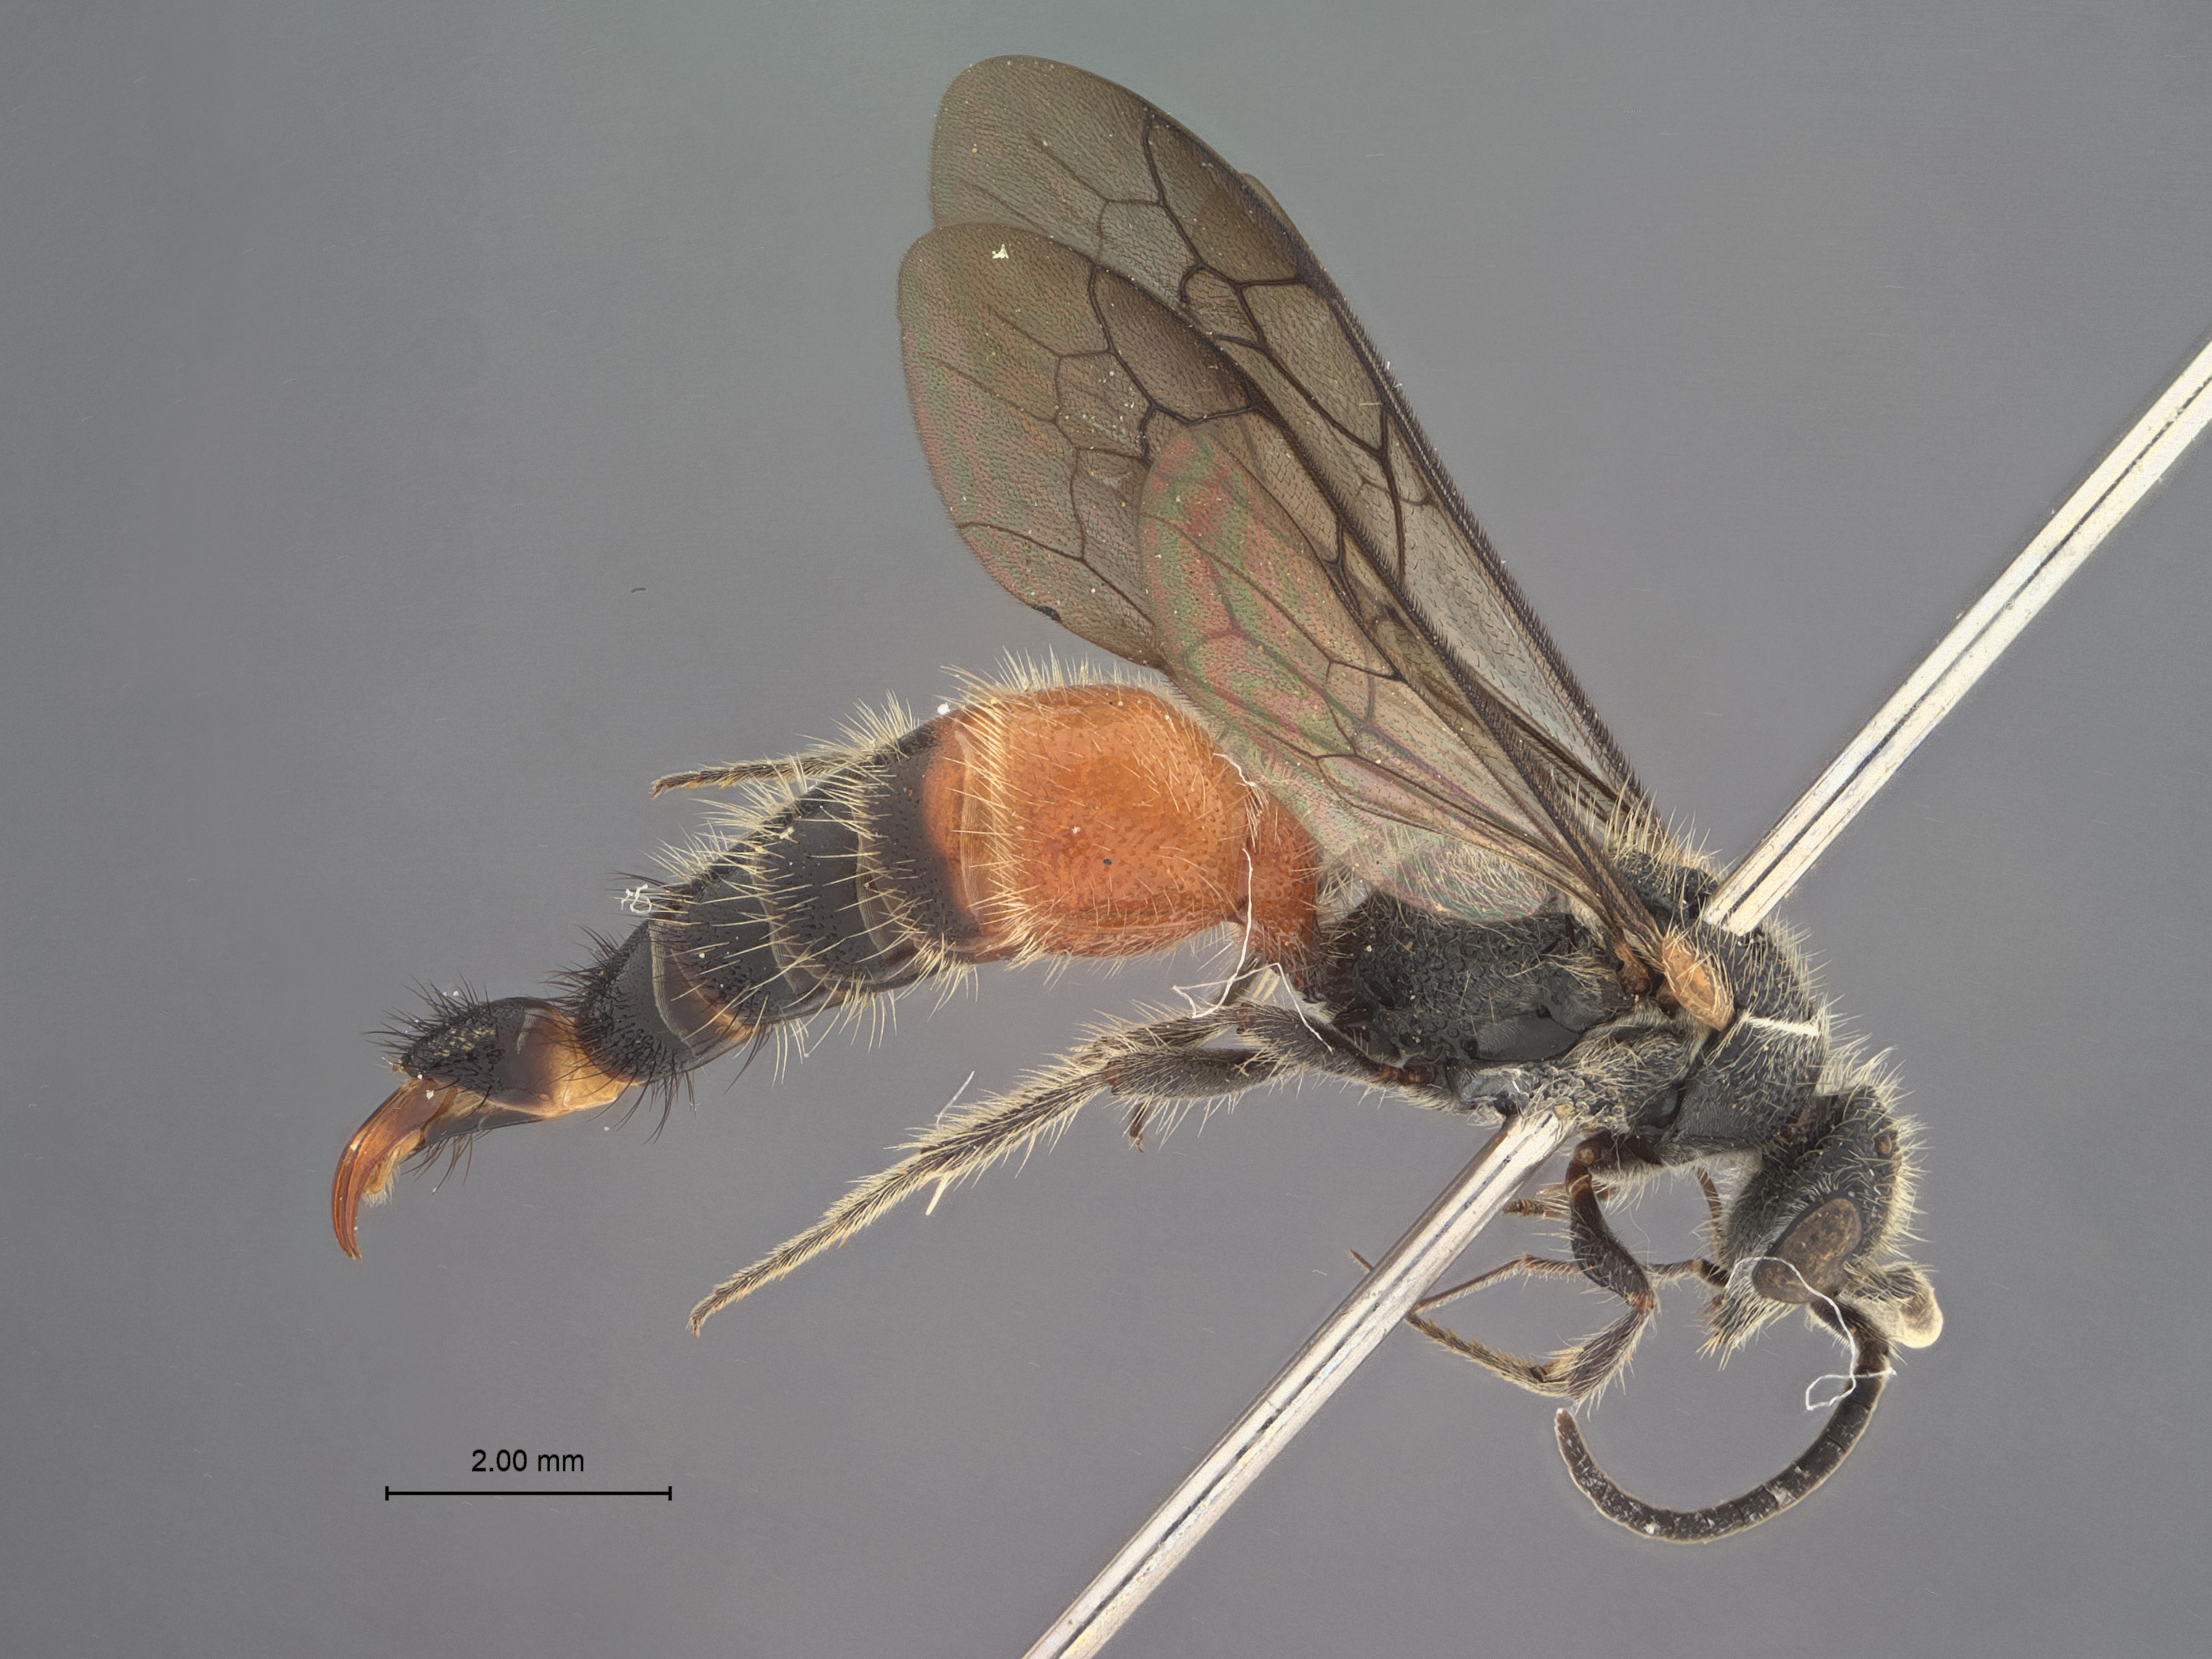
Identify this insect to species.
Smicromyrme calacuasana
